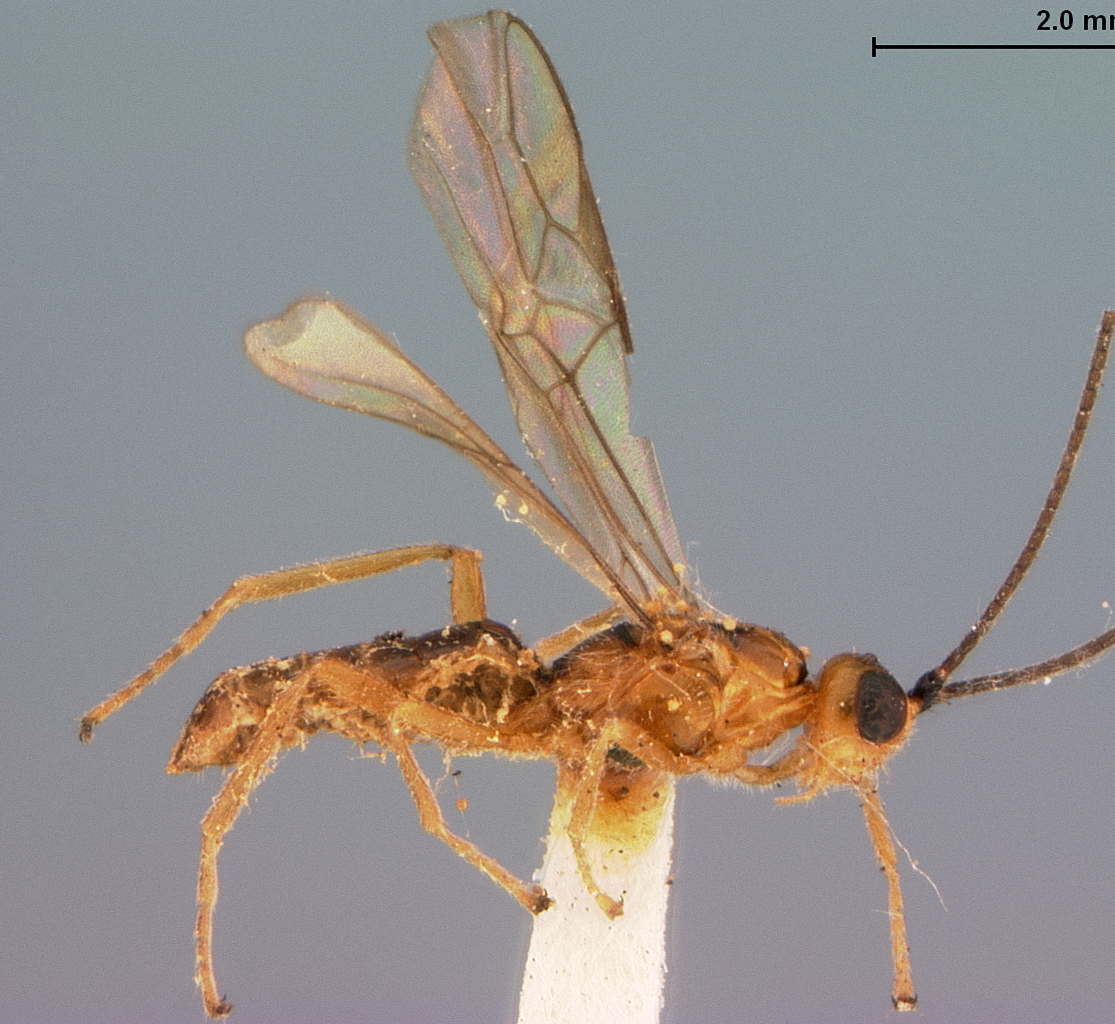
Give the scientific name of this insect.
Iphiaulax trinotata
